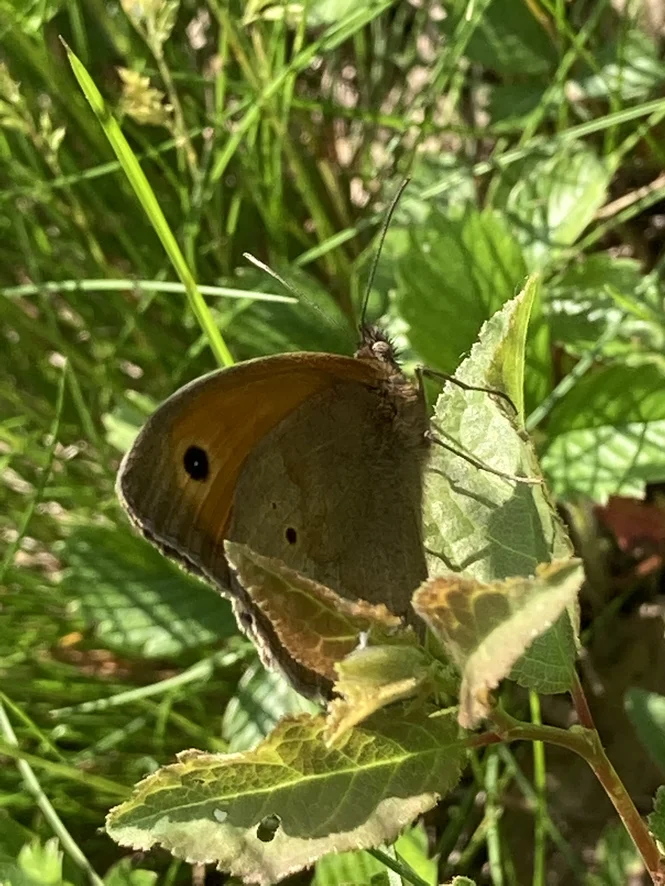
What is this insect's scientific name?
Maniola jurtina
